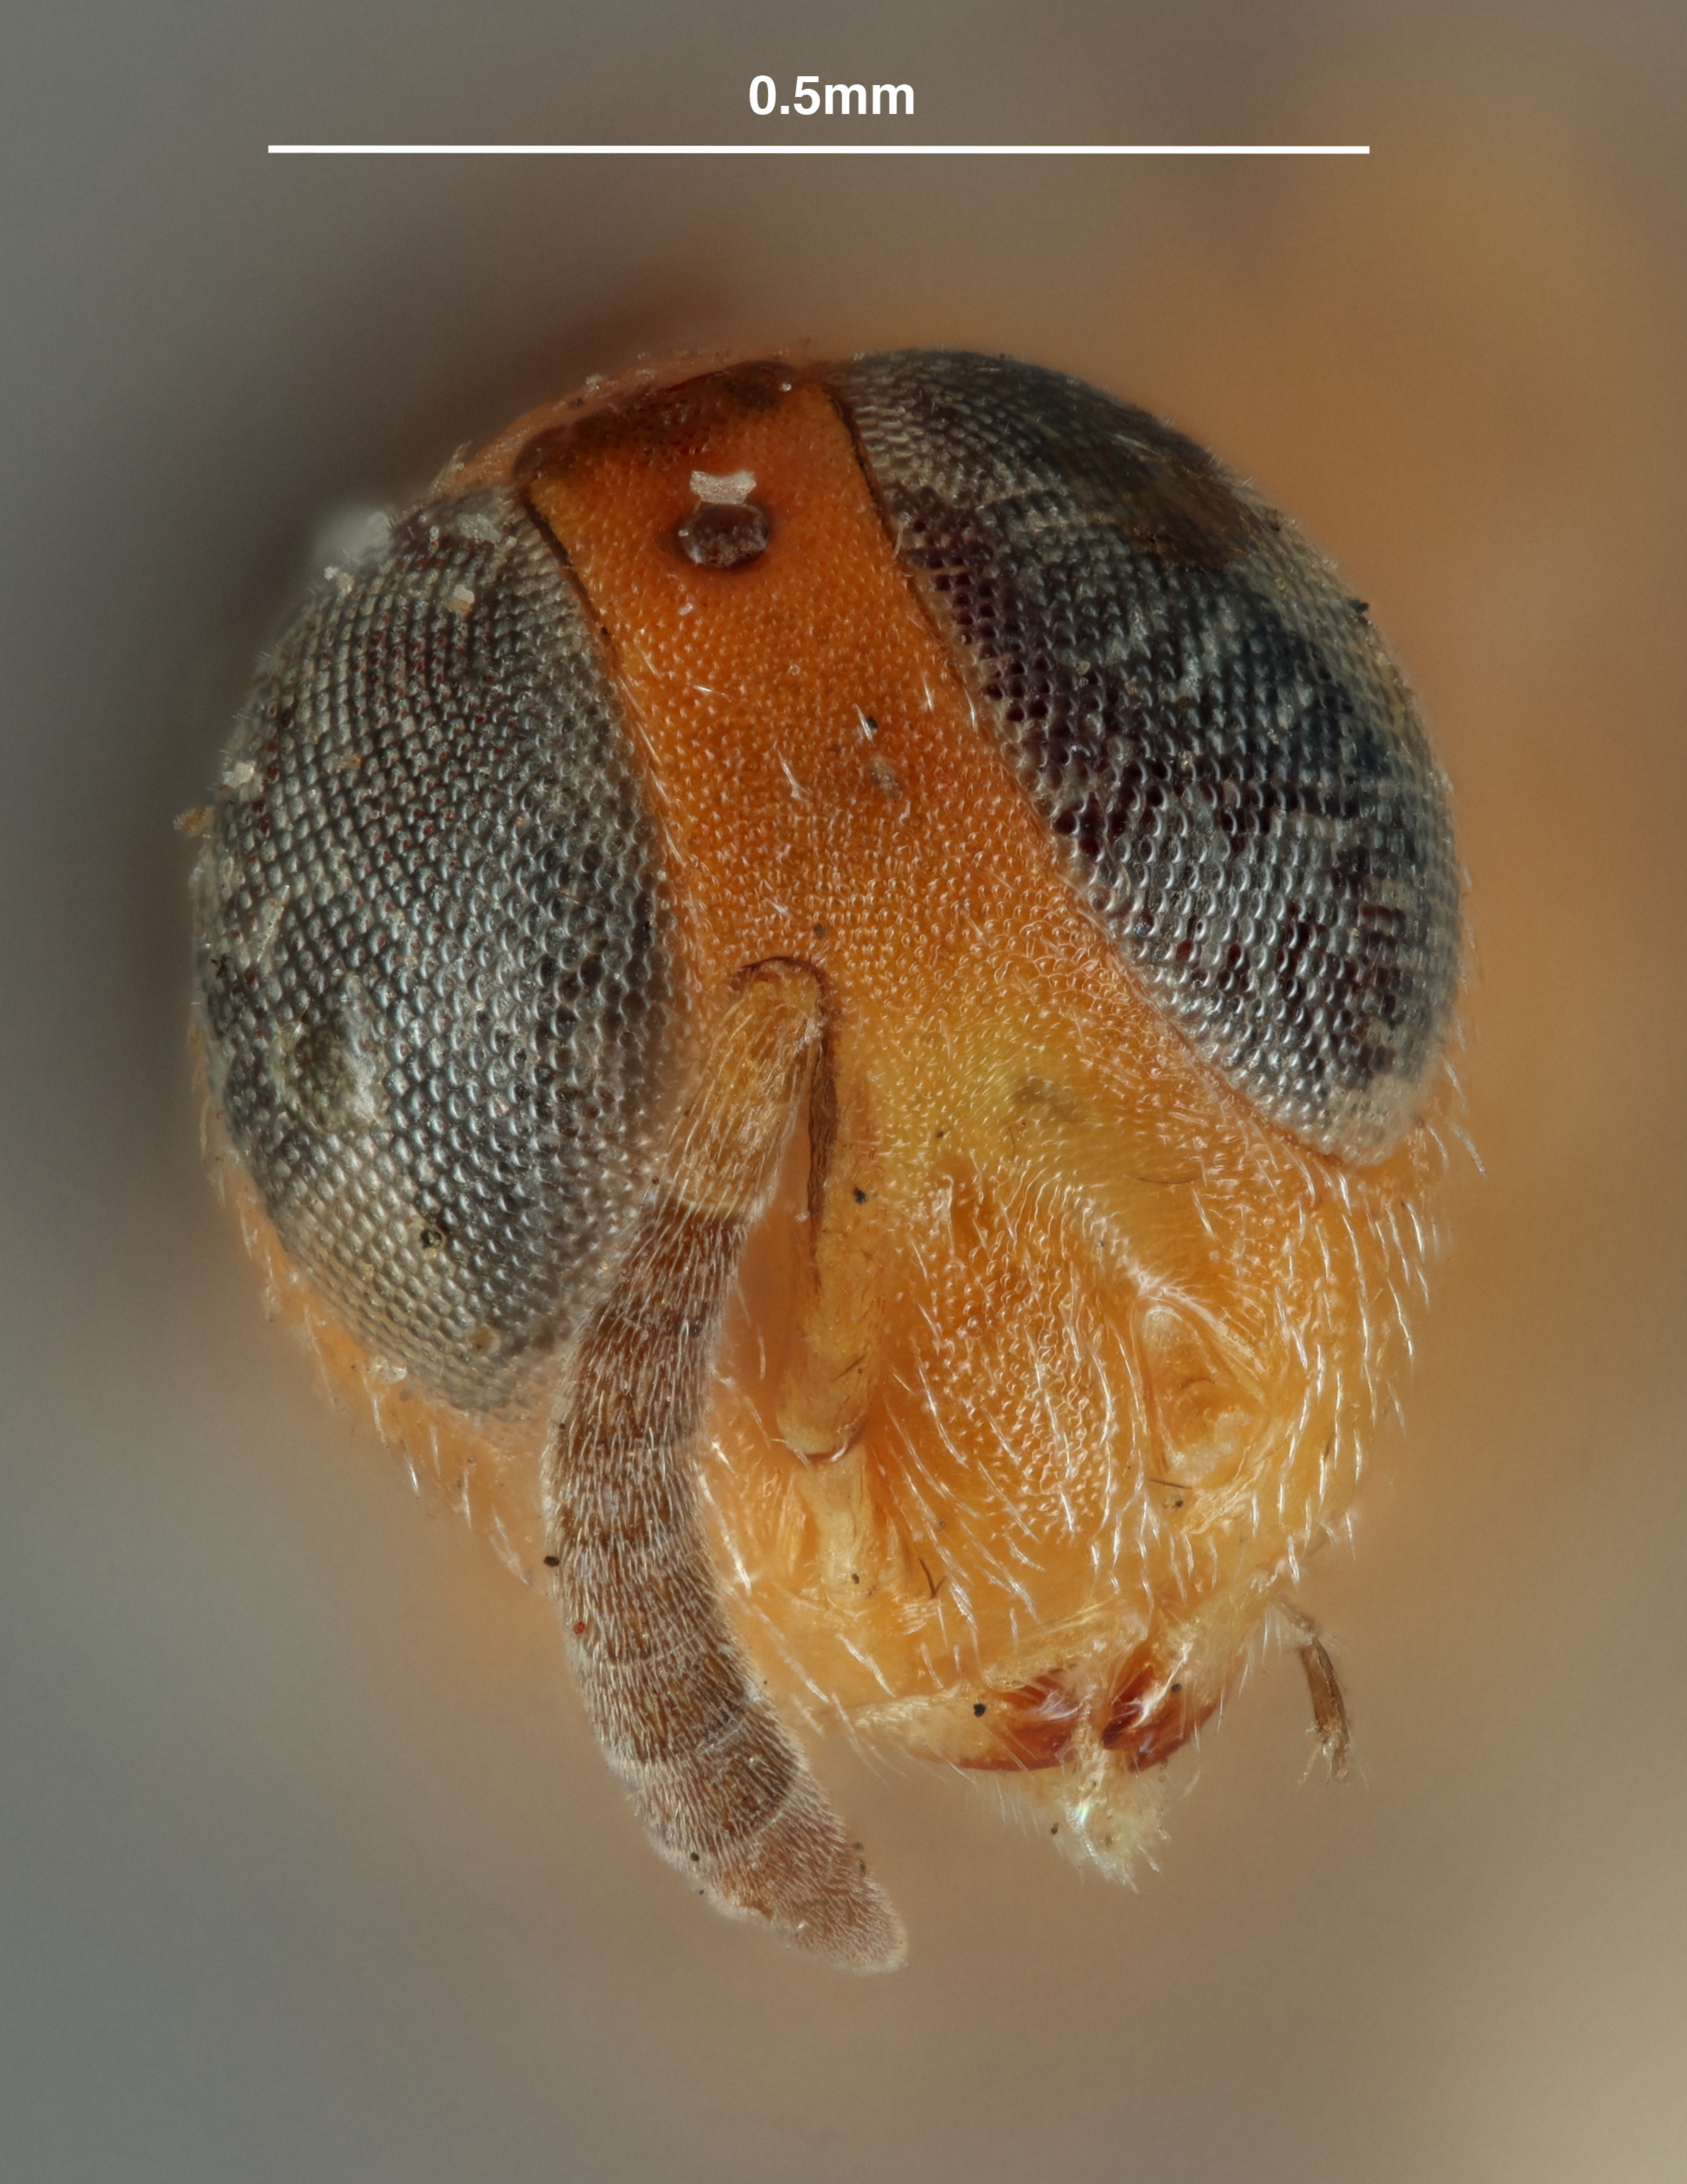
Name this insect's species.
Anisotylus texanus
